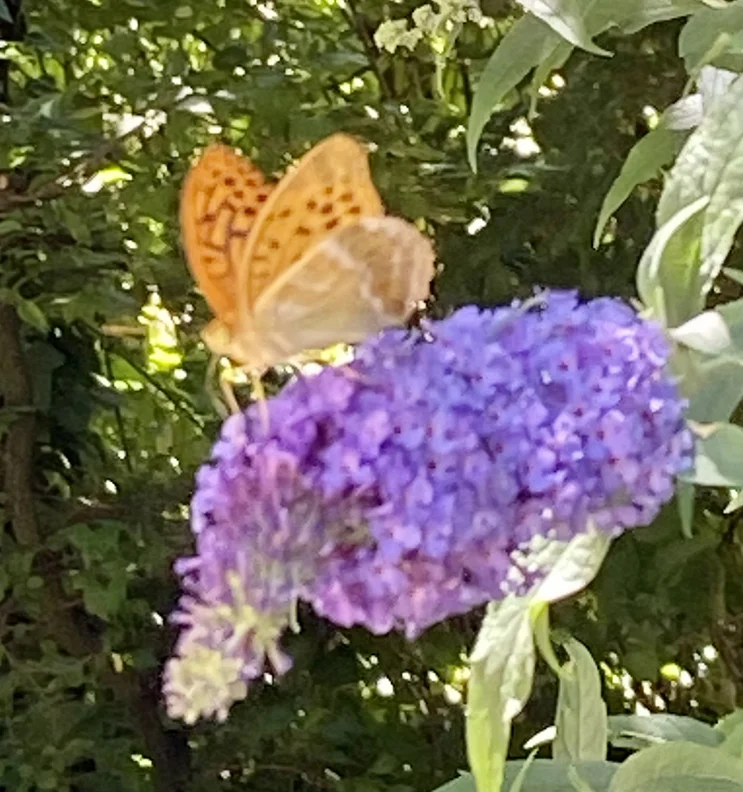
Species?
Argynnis paphia
